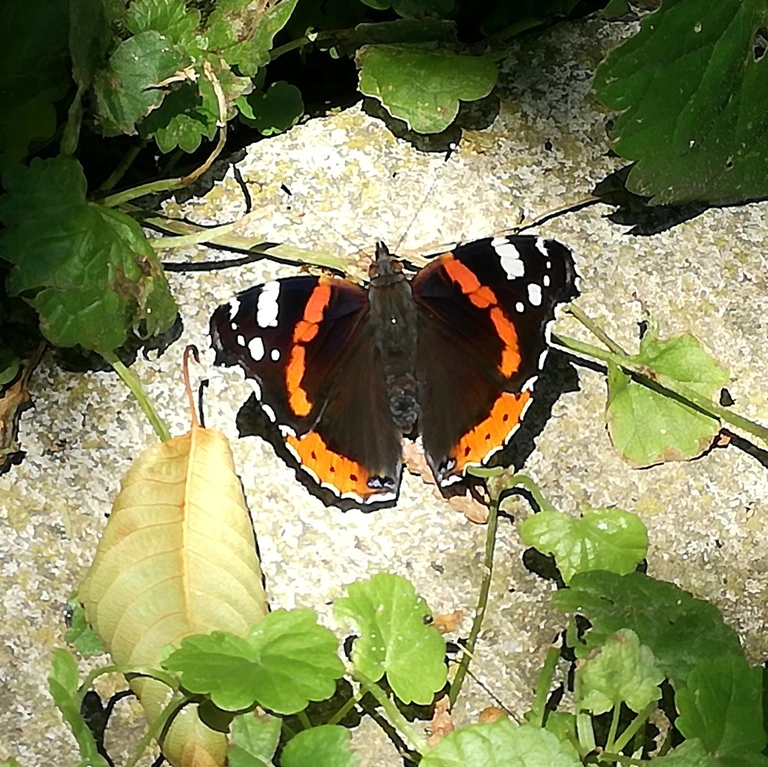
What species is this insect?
Vanessa atalanta
